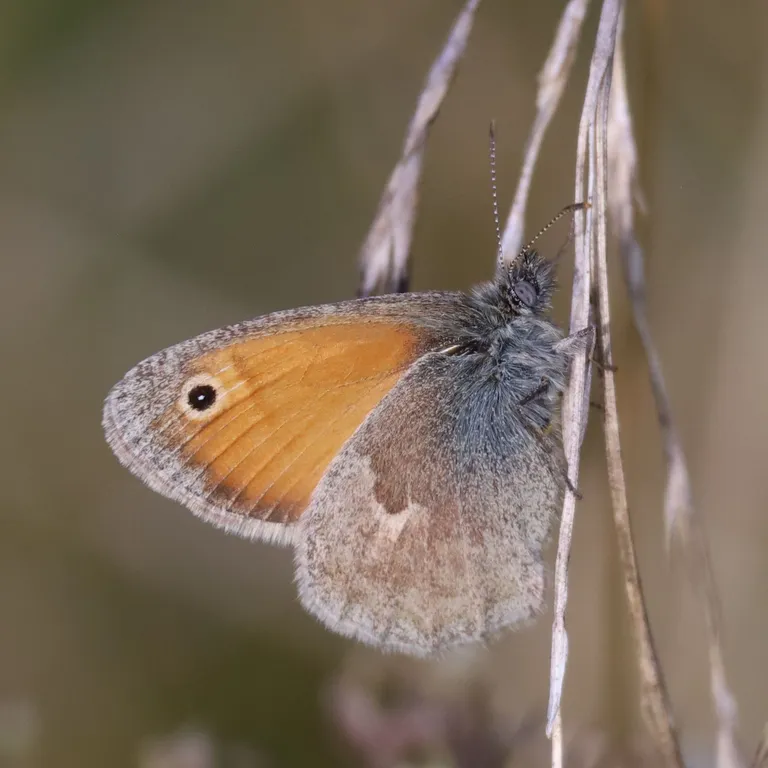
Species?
Coenonympha pamphilus
